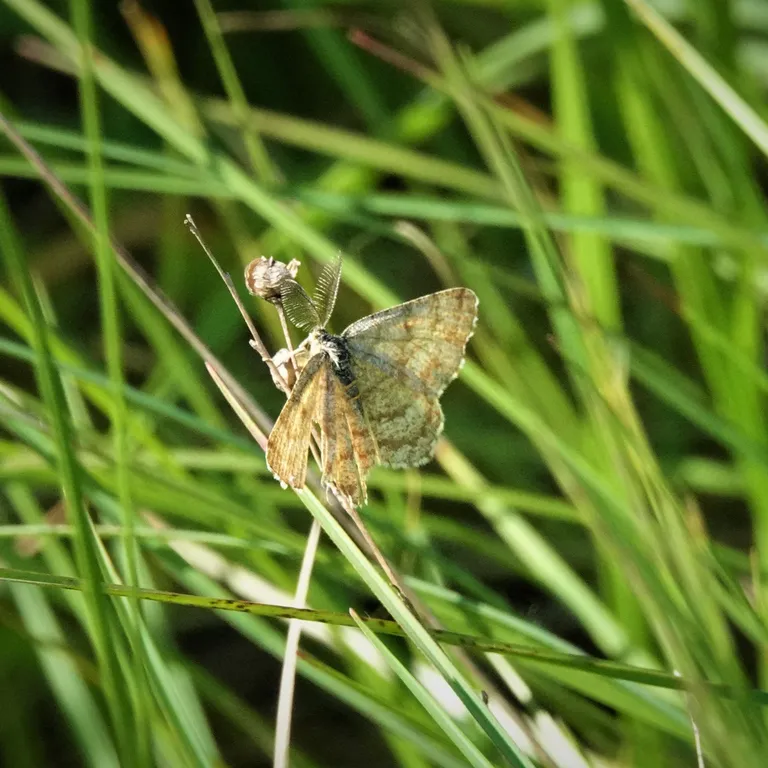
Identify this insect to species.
Ematurga atomaria
